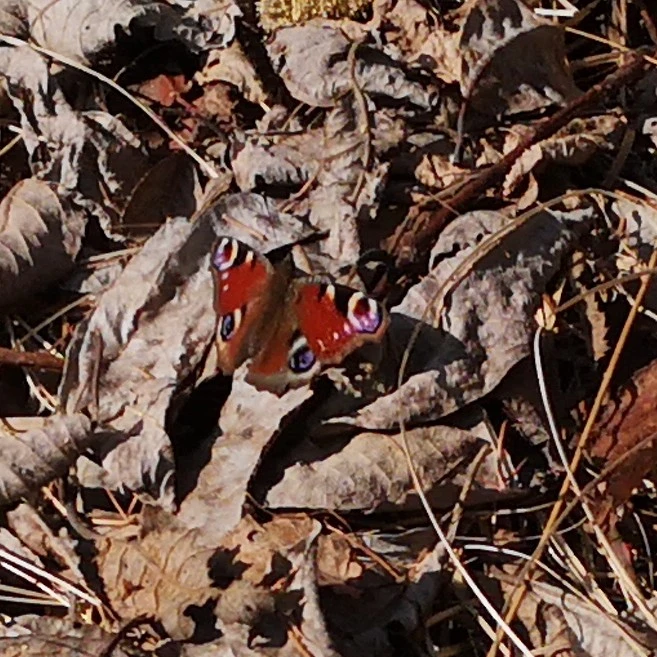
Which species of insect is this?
Aglais io
